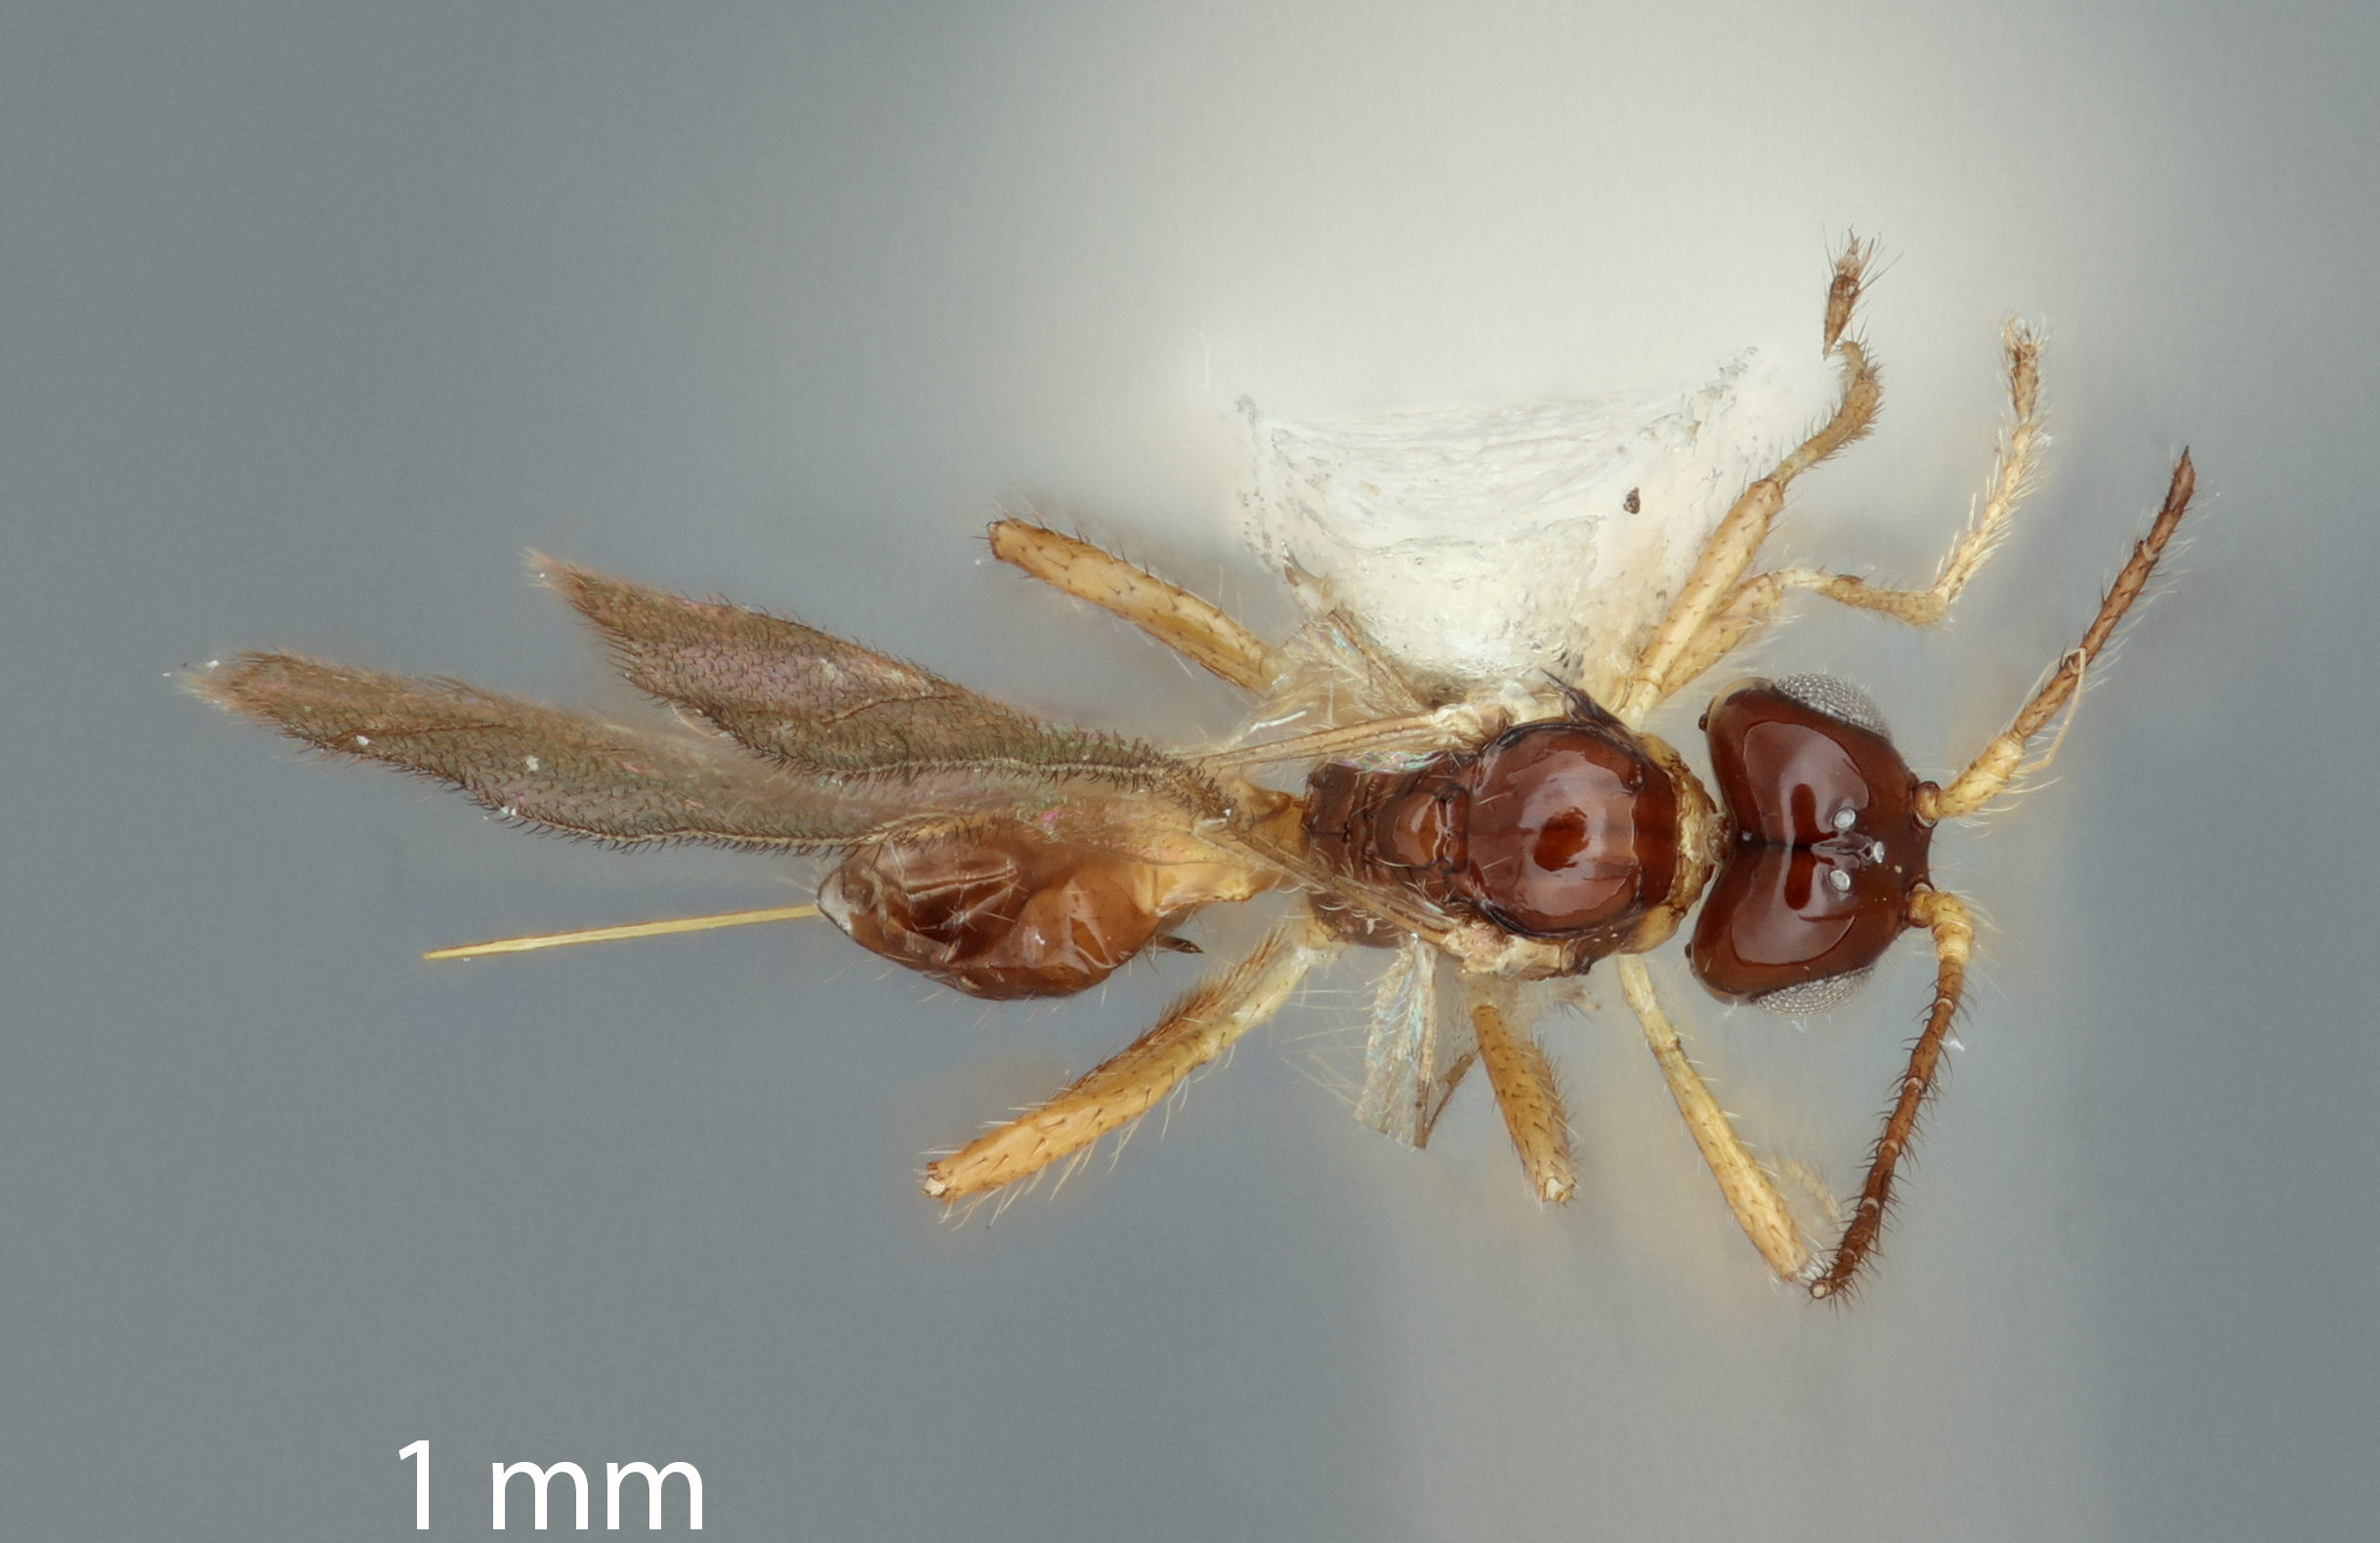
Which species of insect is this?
Aphaereta melanura
